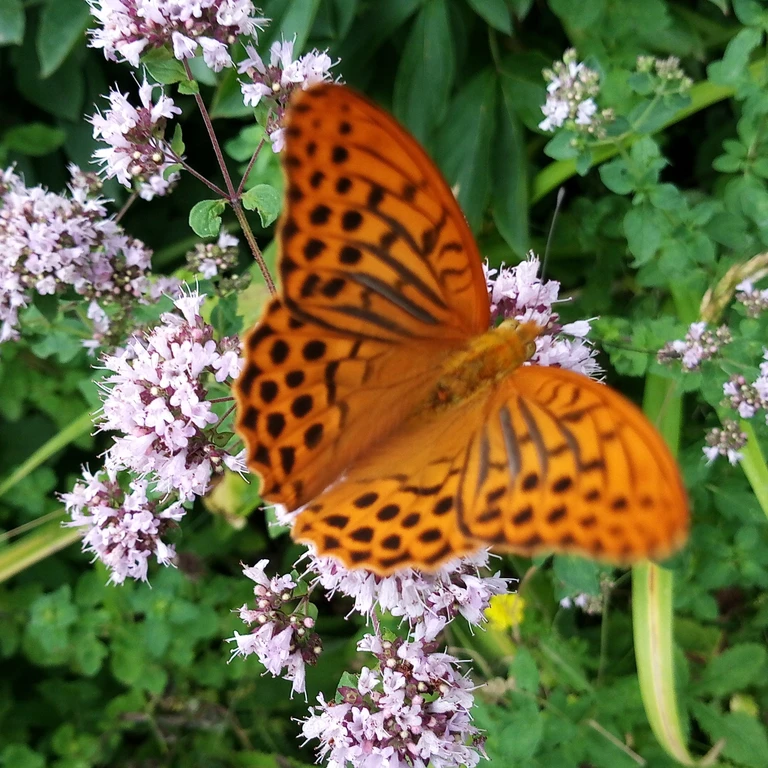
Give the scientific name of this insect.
Argynnis paphia
